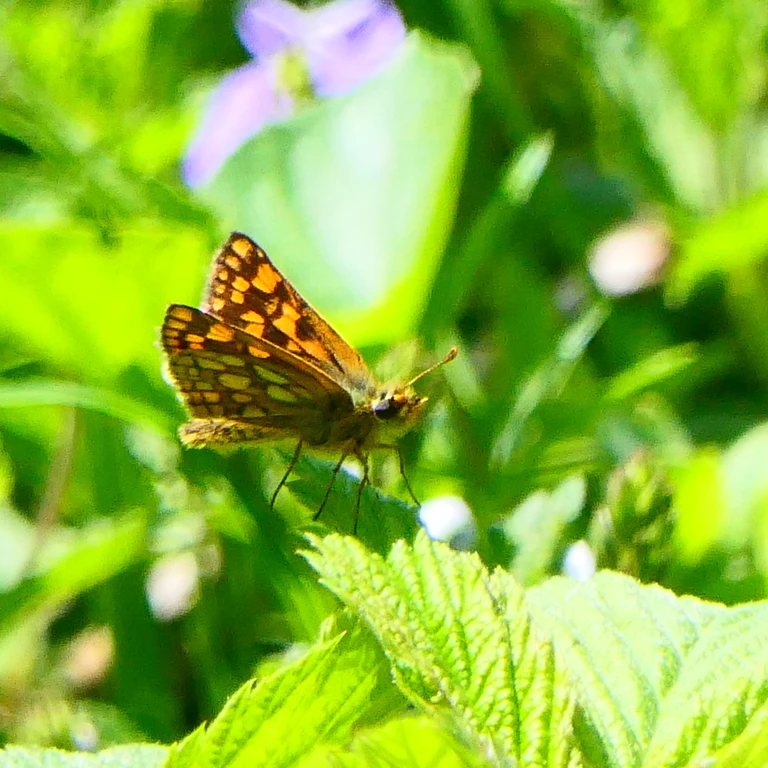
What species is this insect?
Carterocephalus palaemon
